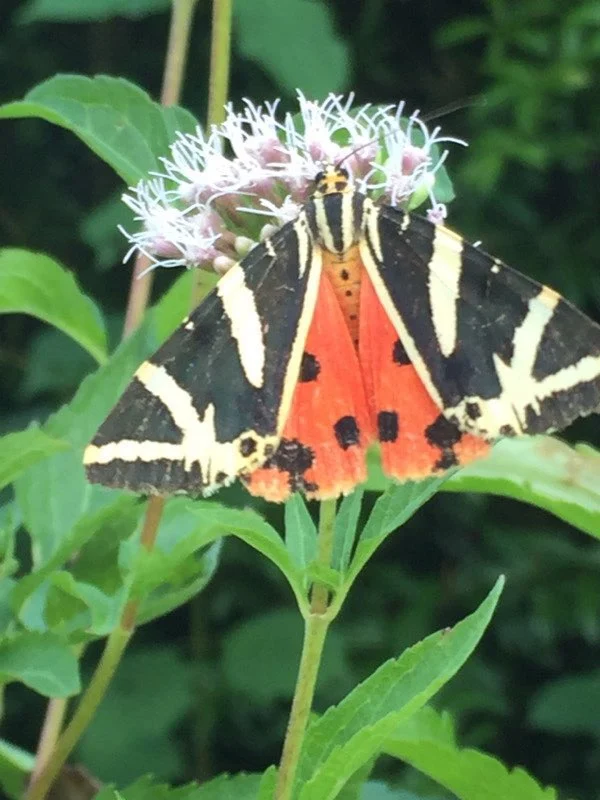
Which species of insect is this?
Euplagia quadripunctaria
